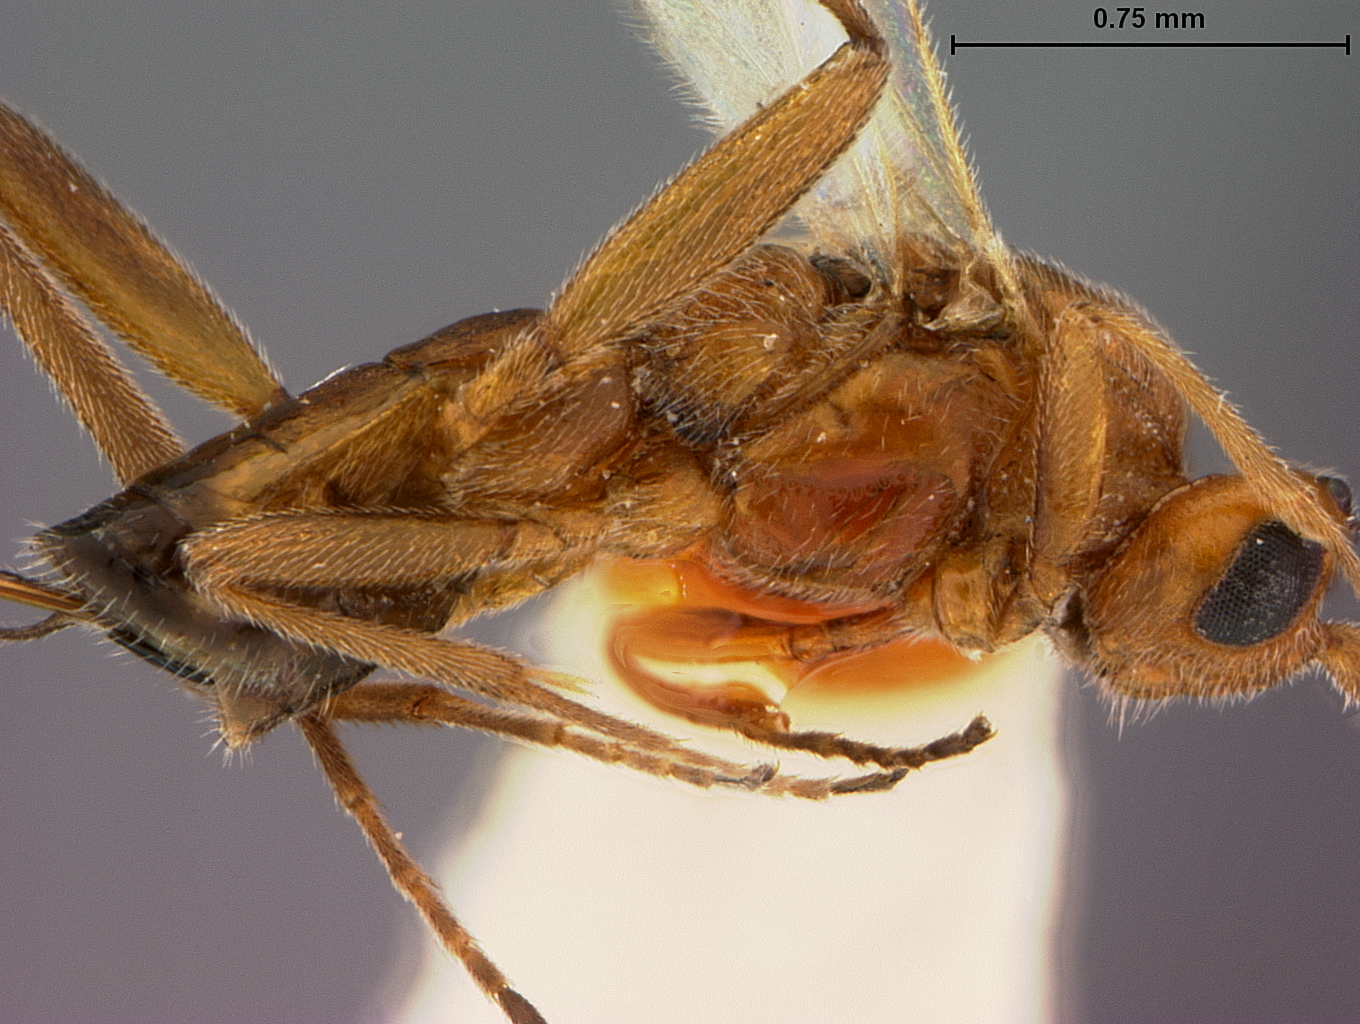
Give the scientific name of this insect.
Orgilus cerinus
